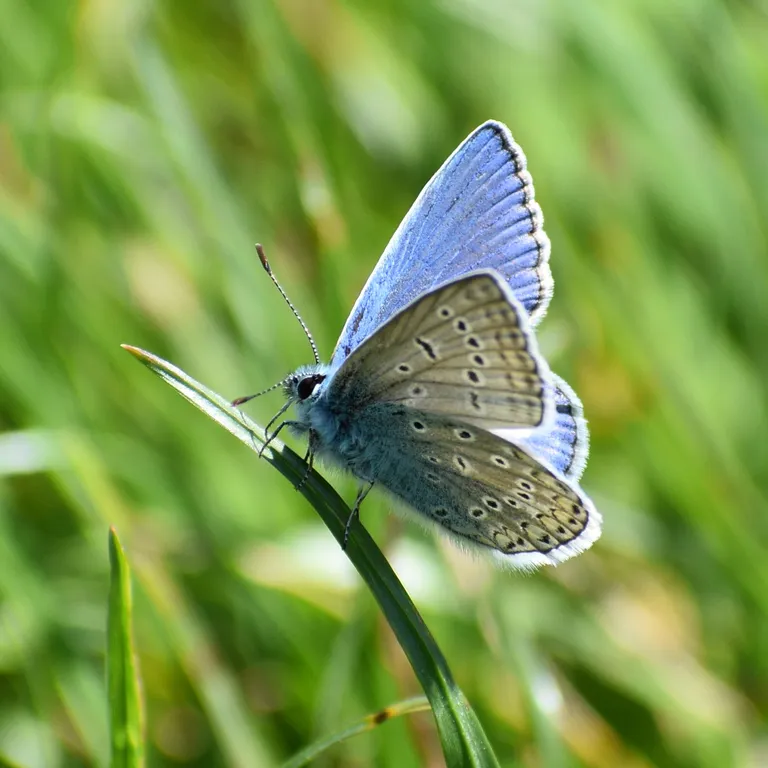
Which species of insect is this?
Polyommatus icarus
